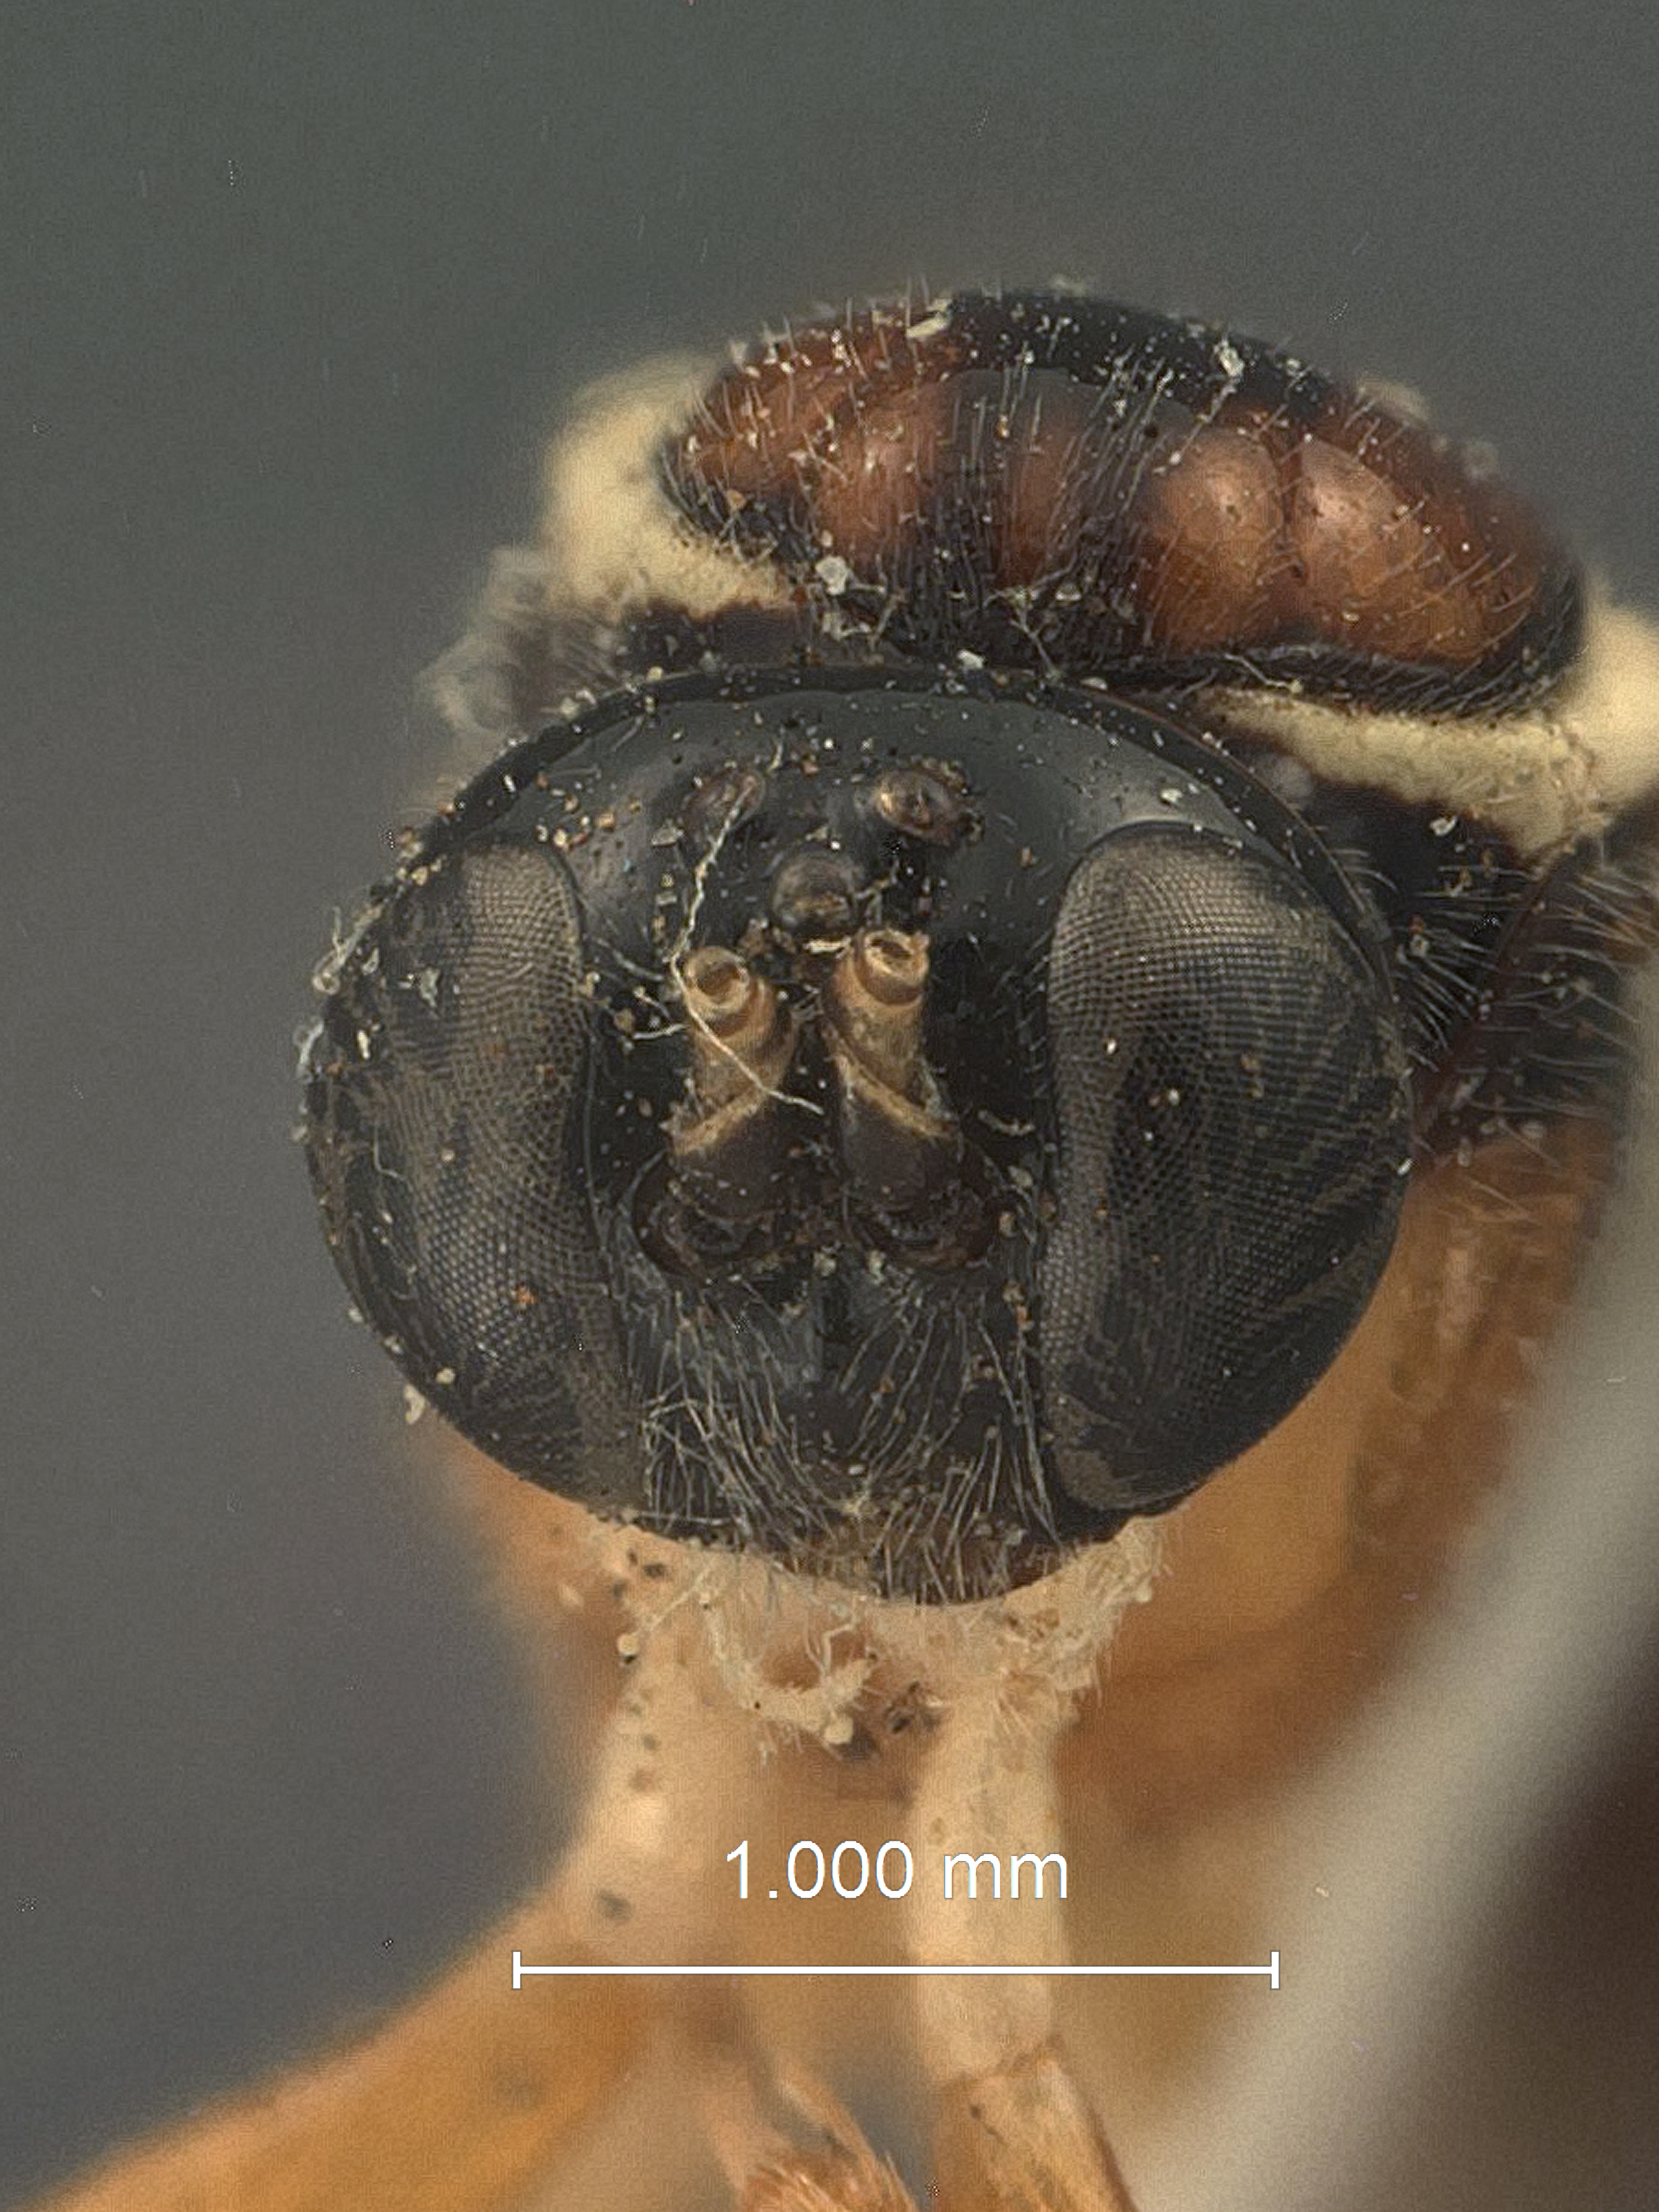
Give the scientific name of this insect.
Calliephialtes thurberiae
